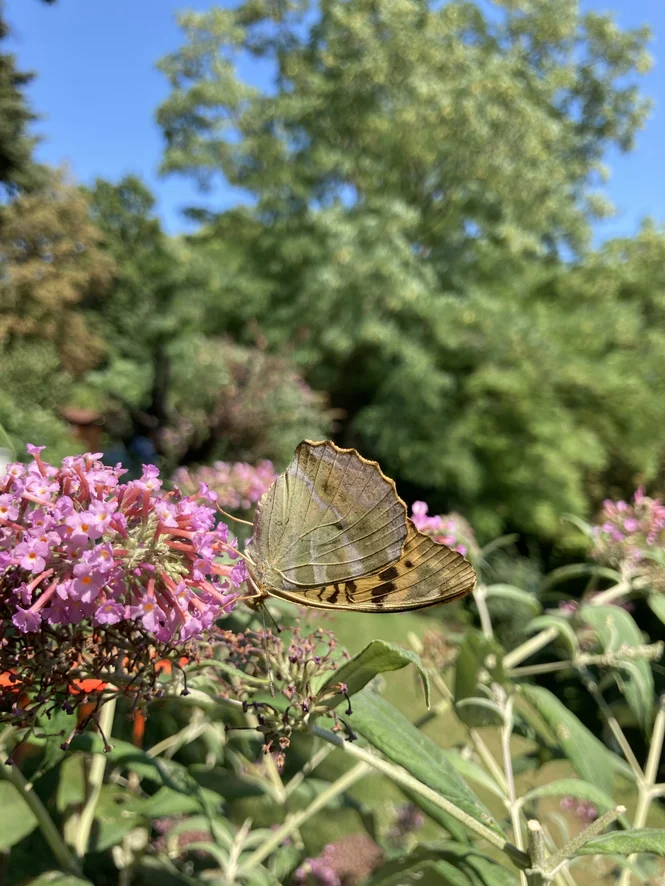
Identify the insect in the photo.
Argynnis paphia
